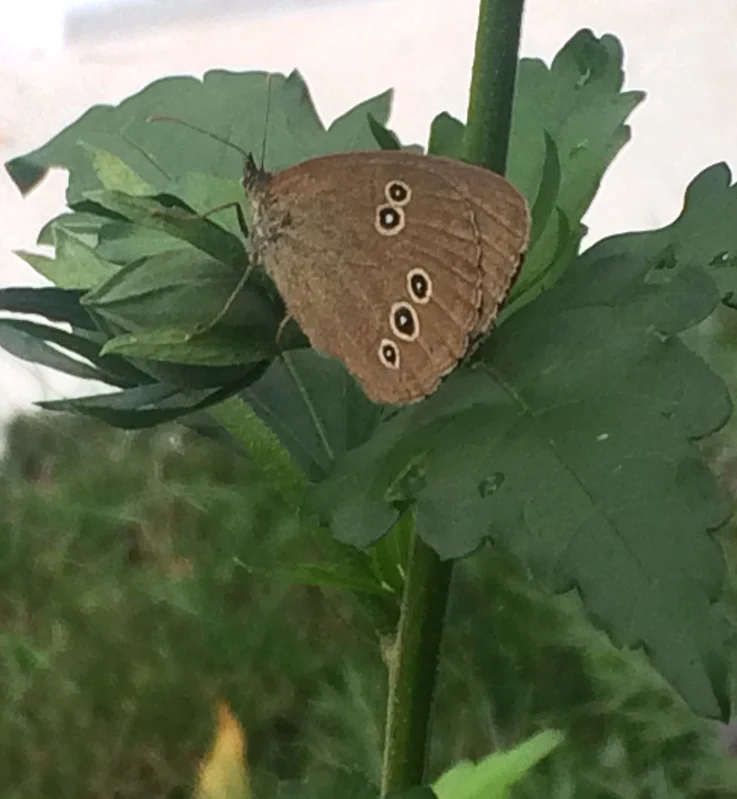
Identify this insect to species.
Aphantopus hyperantus
